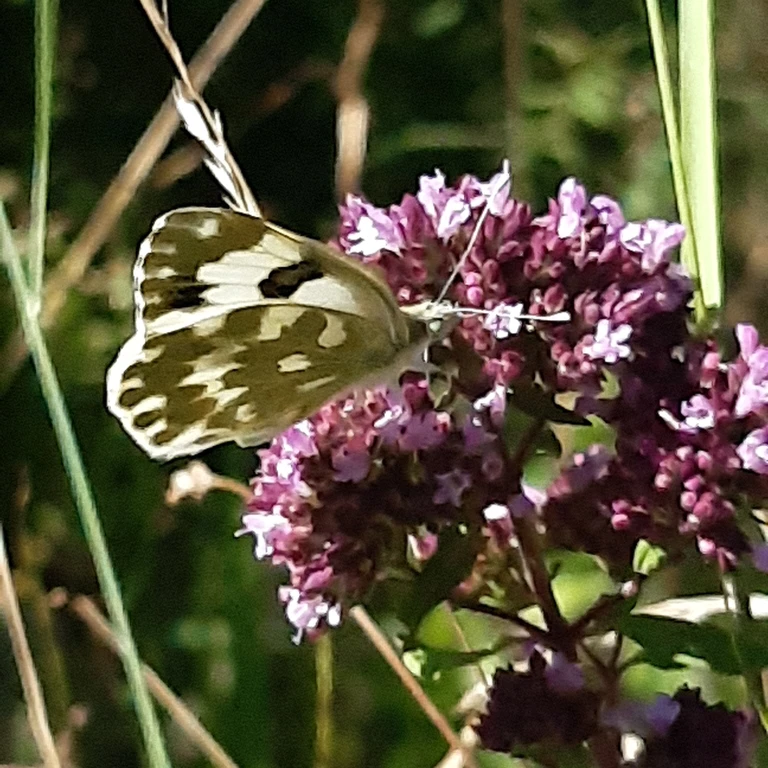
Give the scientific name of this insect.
Pontia edusa
